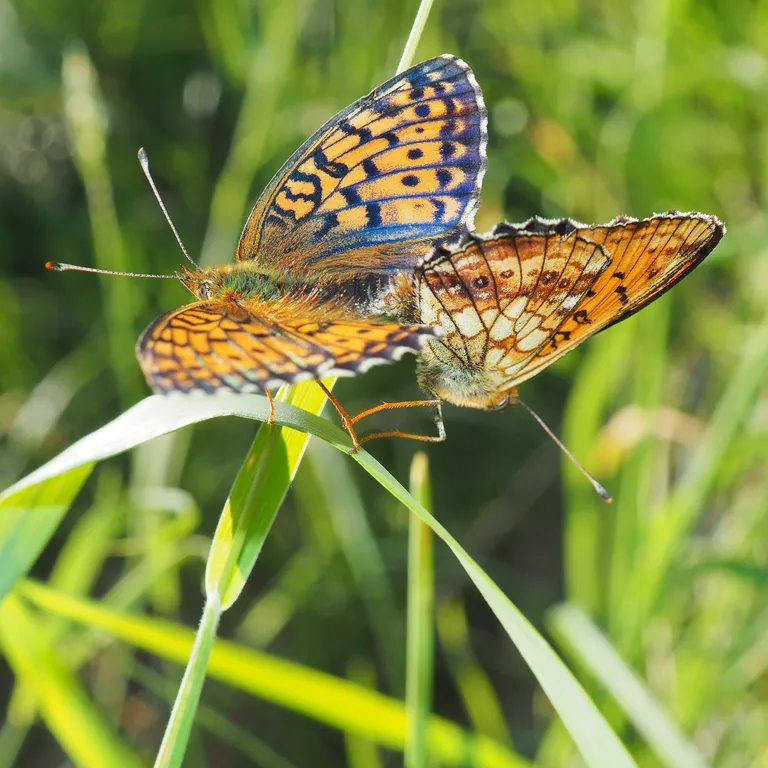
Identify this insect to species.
Brenthis ino
